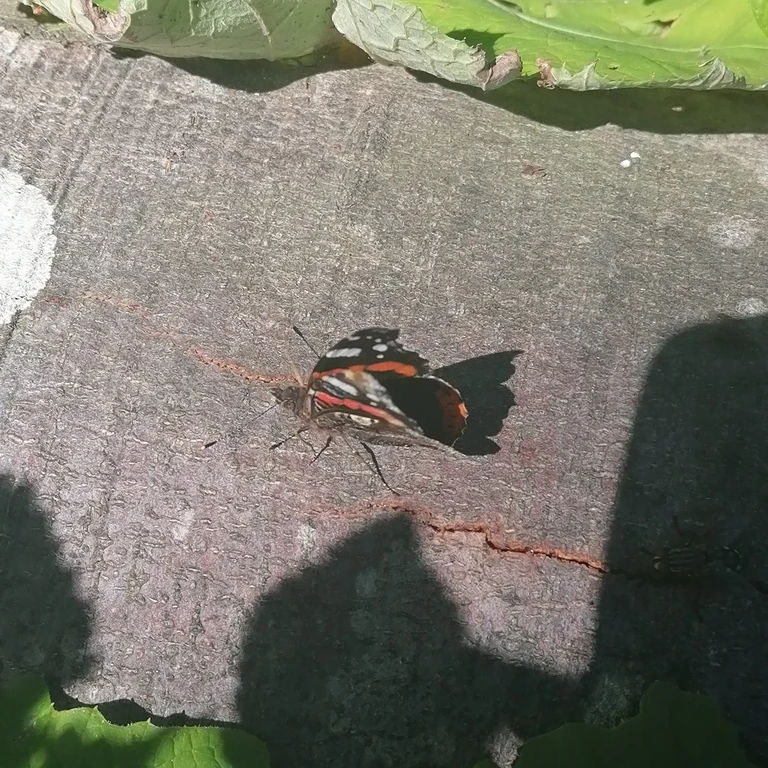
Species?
Vanessa atalanta
